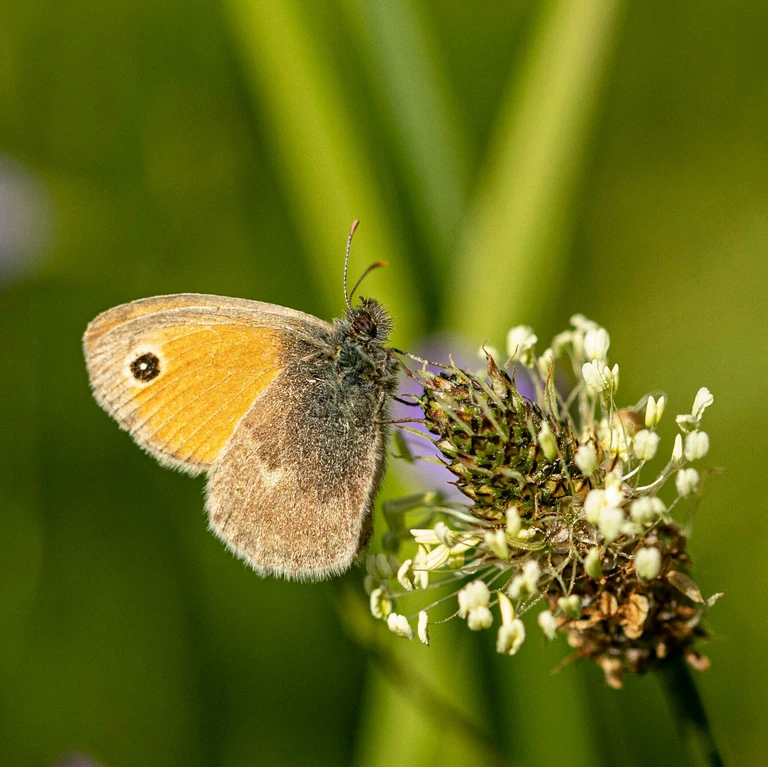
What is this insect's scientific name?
Coenonympha pamphilus
